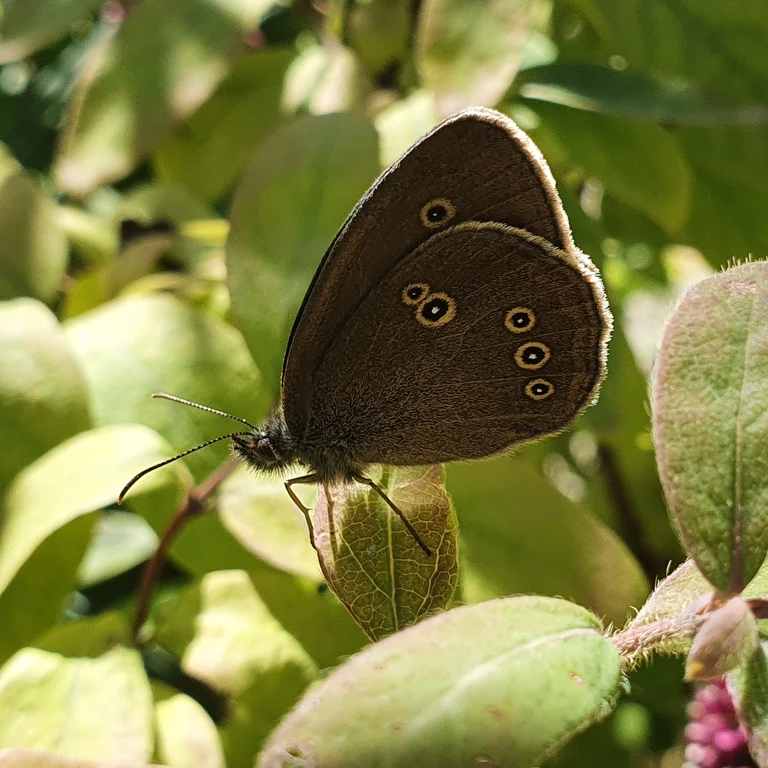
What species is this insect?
Aphantopus hyperantus
